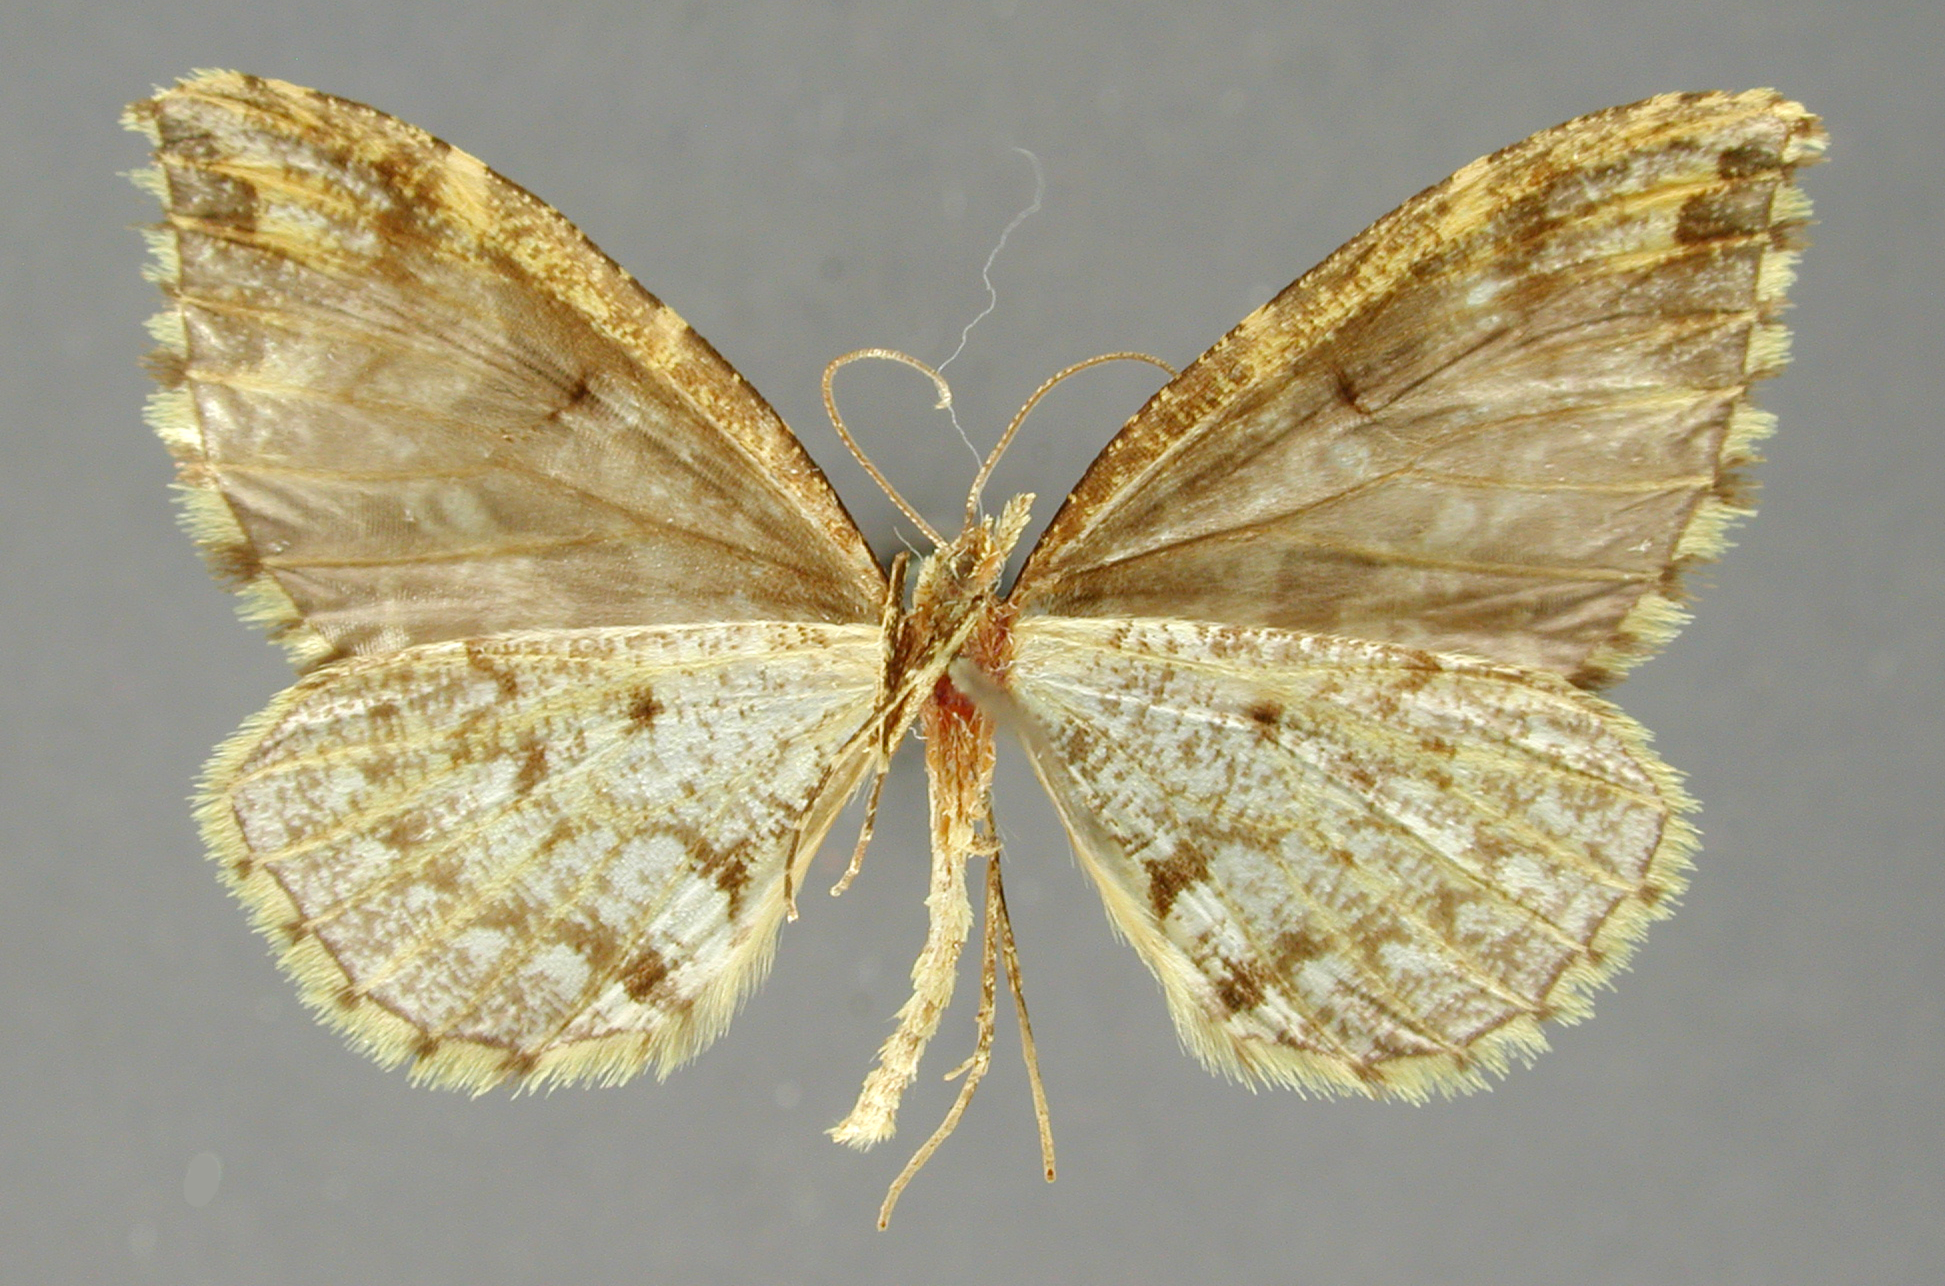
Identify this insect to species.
Psaliodes lucida
